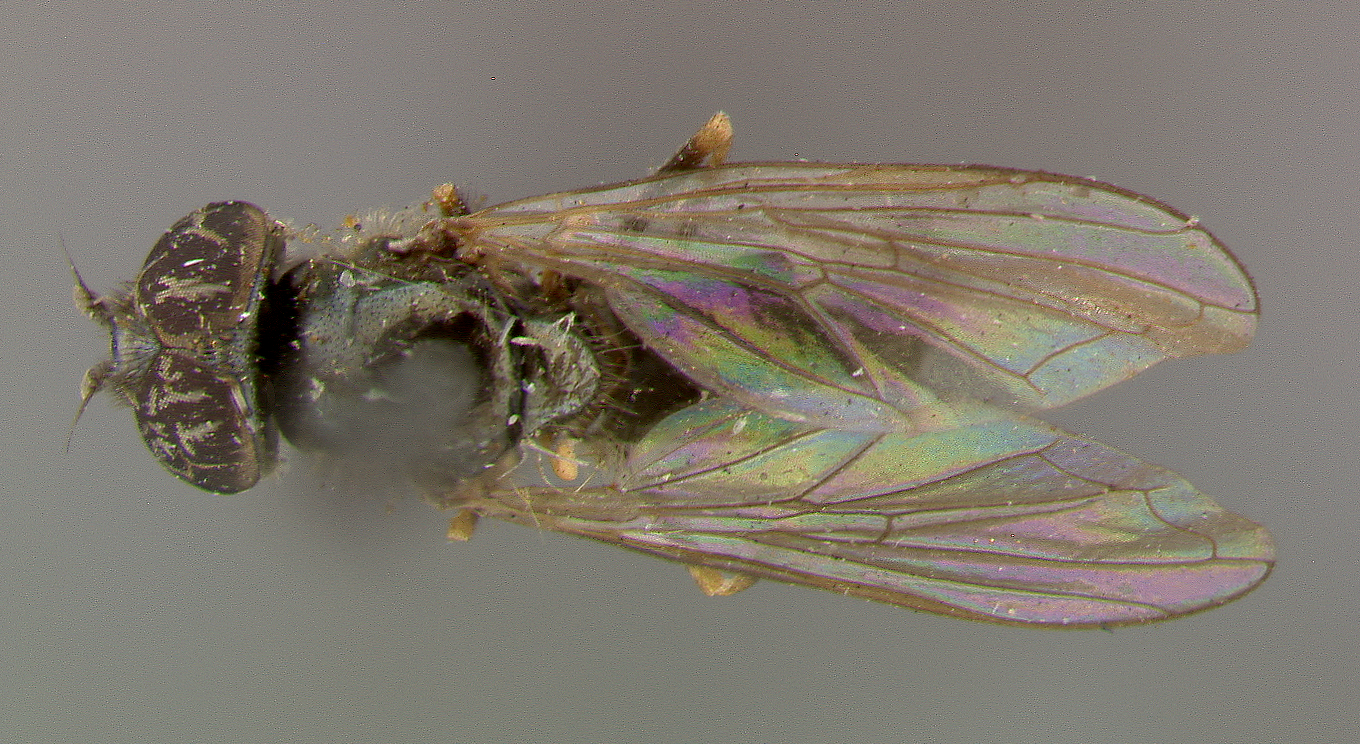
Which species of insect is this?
Platycheirus occidentalis
